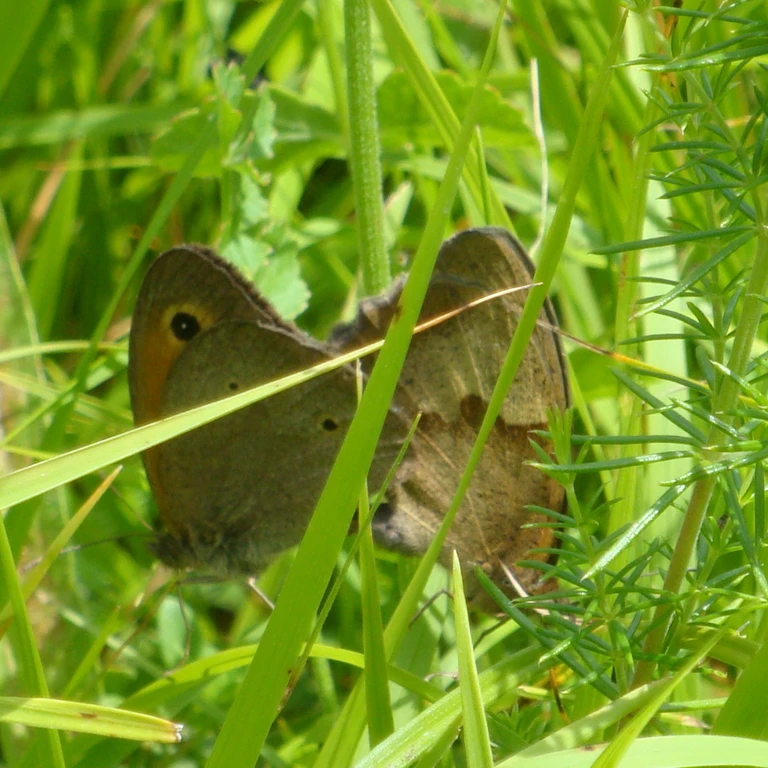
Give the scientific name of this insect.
Maniola jurtina
